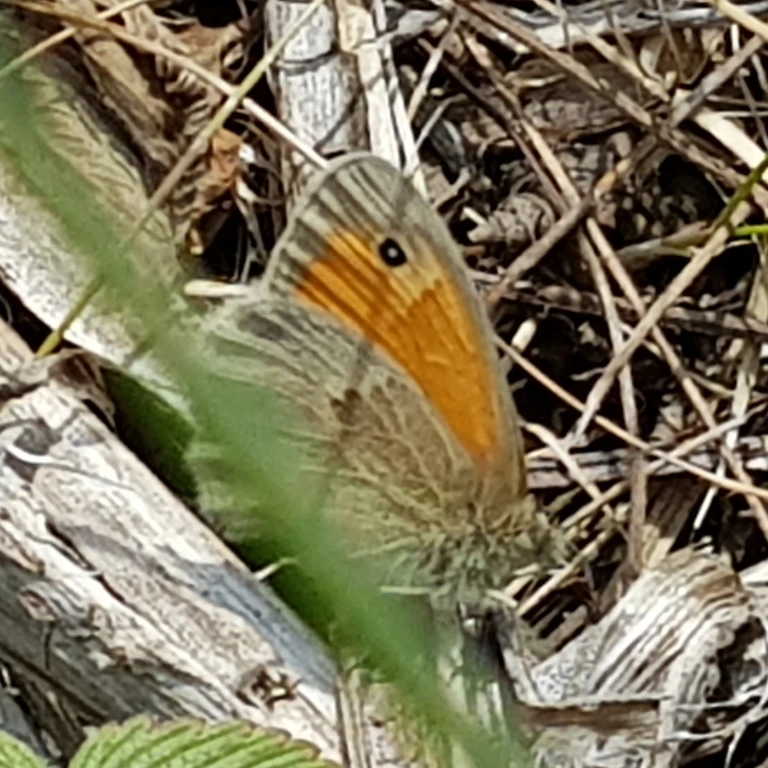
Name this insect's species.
Coenonympha pamphilus
